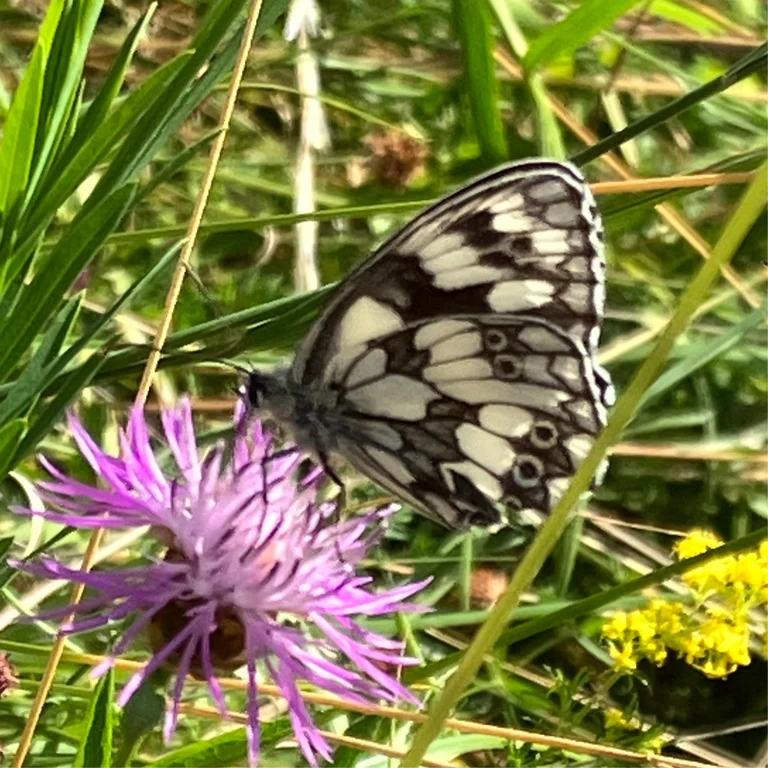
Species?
Melanargia galathea
